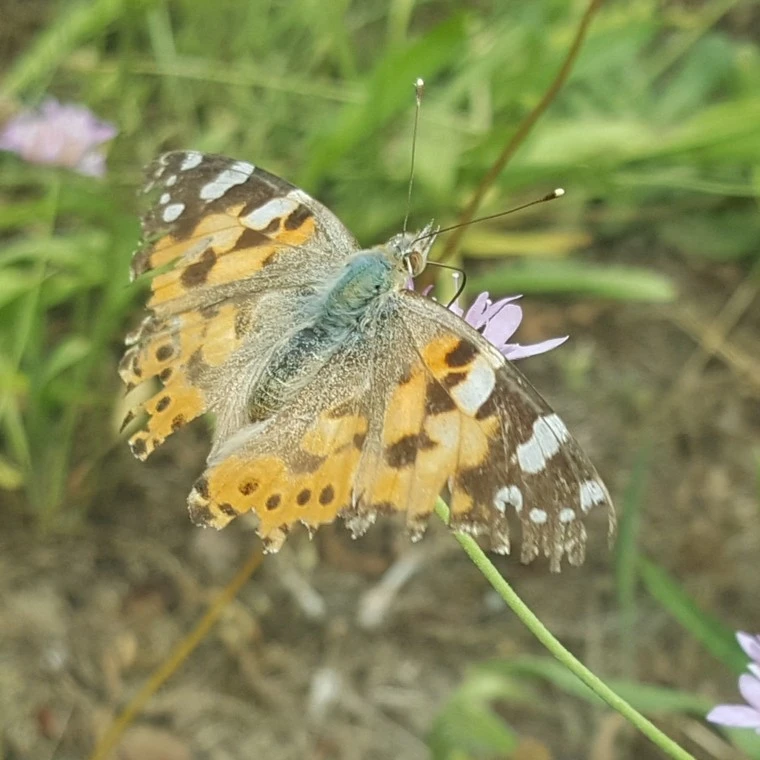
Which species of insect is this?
Vanessa cardui
